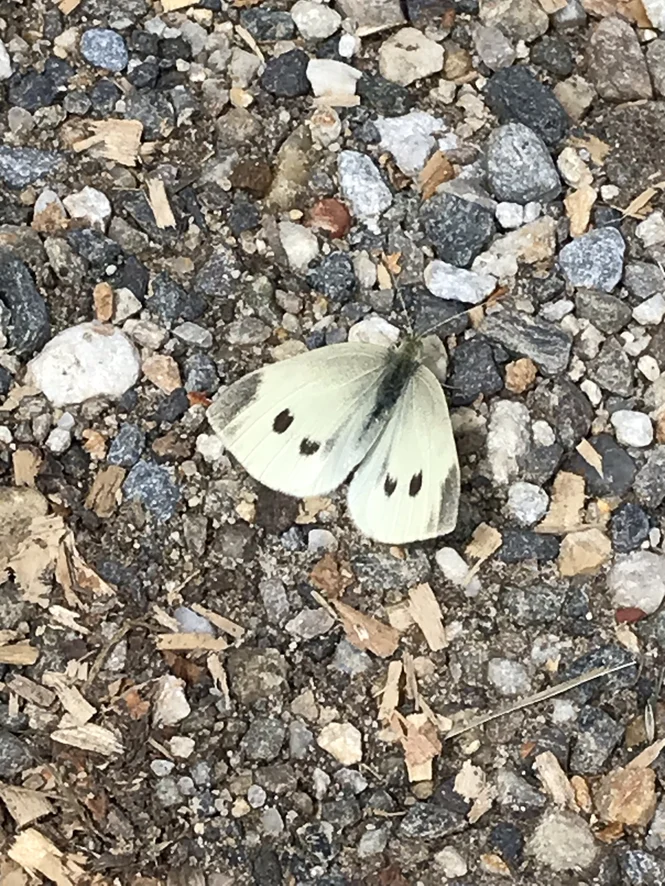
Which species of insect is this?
Pieris rapae
